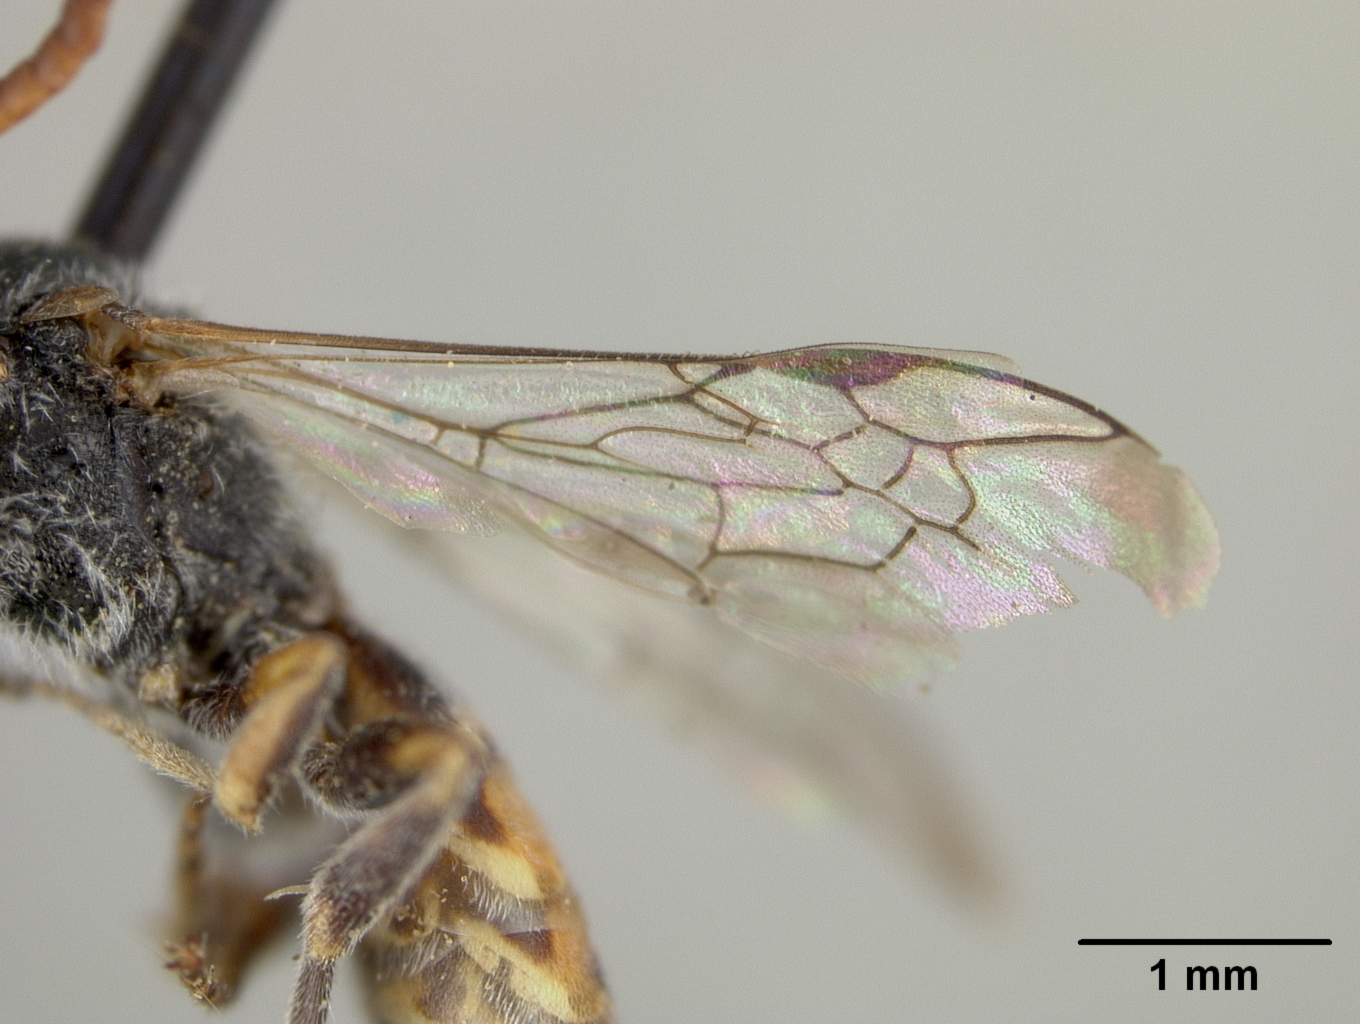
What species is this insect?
Nomada malonina
